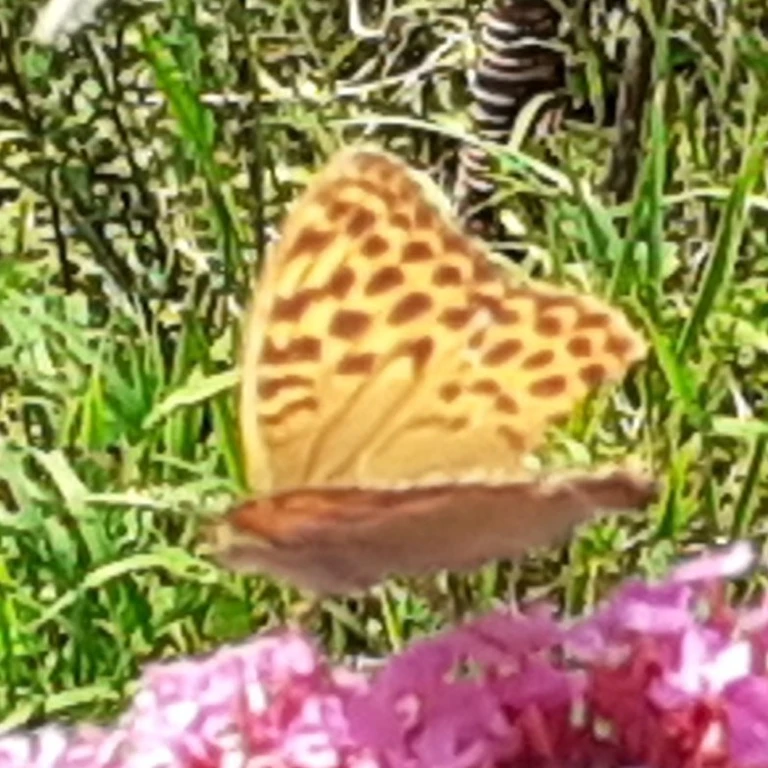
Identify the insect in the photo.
Argynnis paphia
